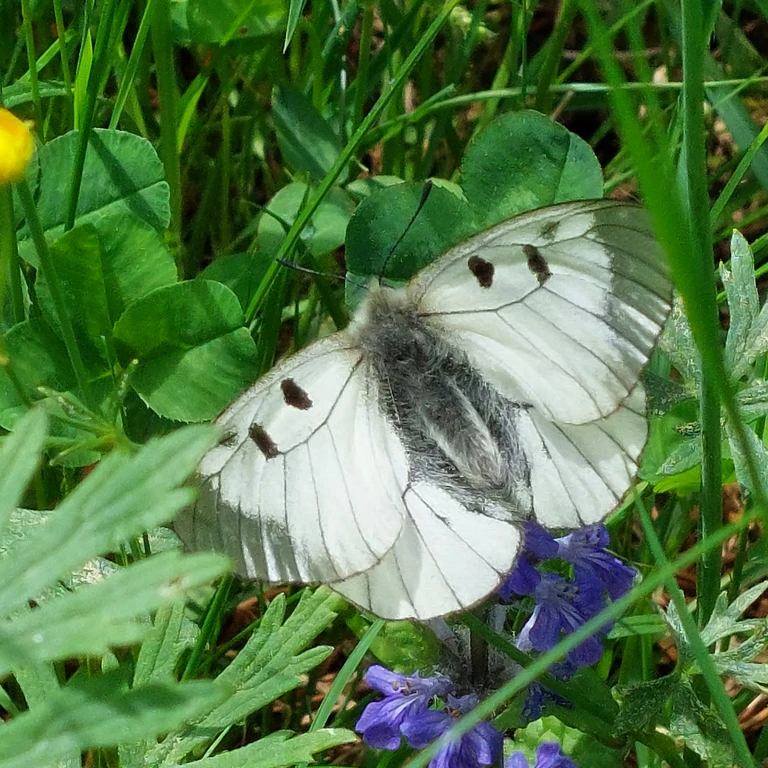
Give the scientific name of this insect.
Parnassius mnemosyne
